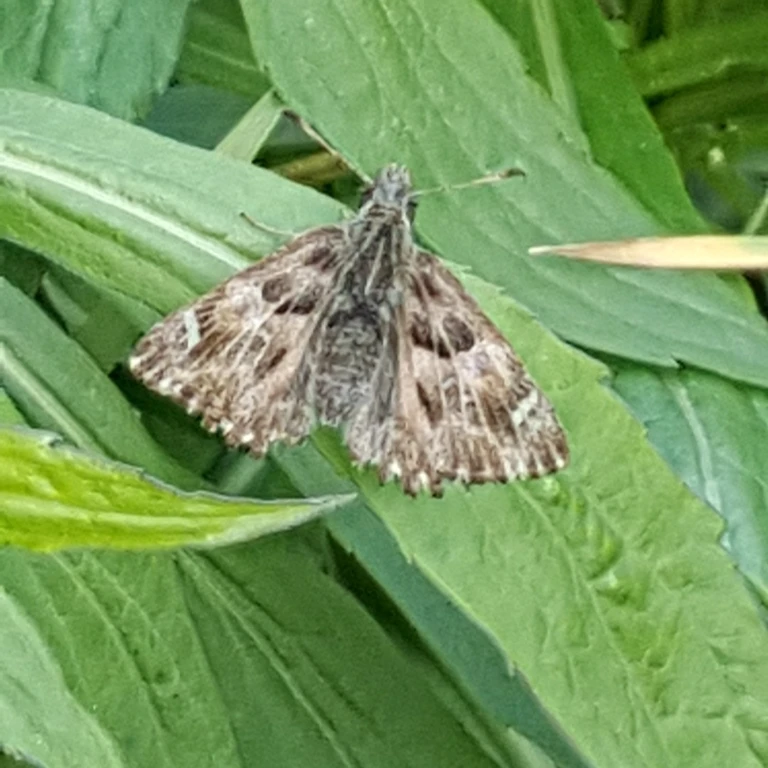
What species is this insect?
Carcharodus alceae
